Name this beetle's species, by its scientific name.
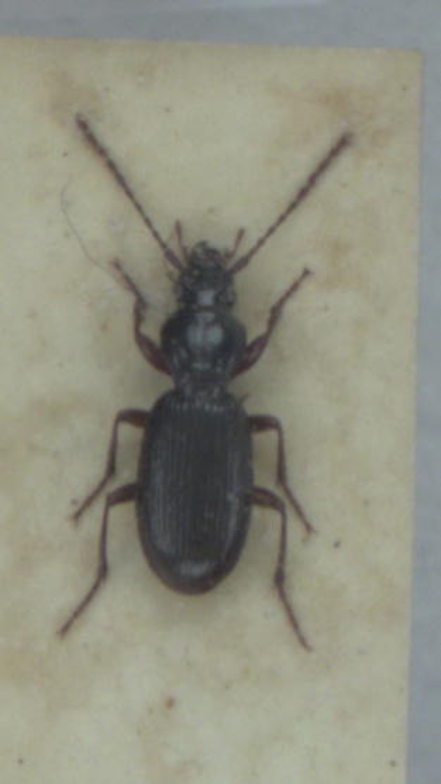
Stomis pumicatus
